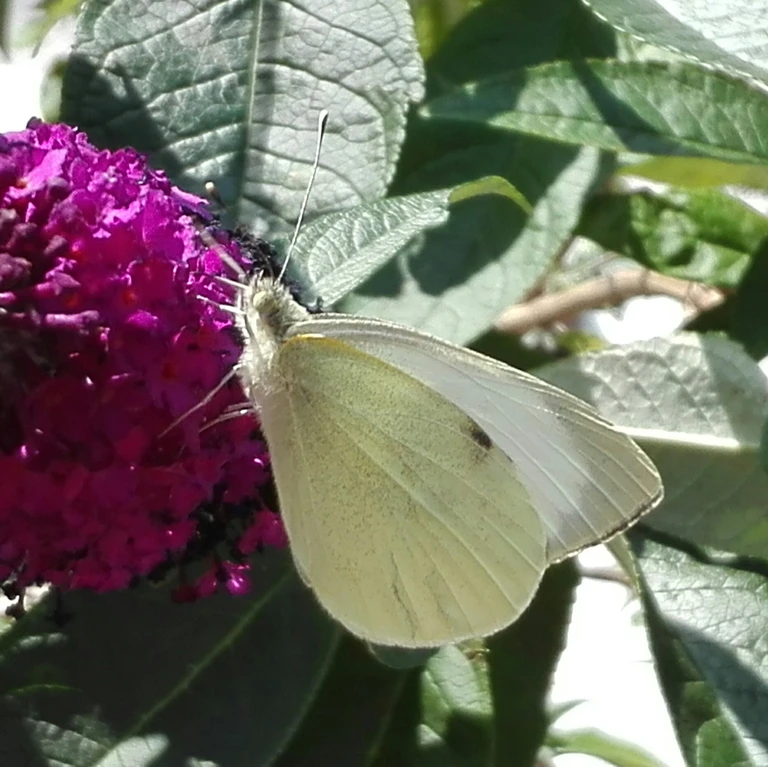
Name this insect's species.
Pieris brassicae
